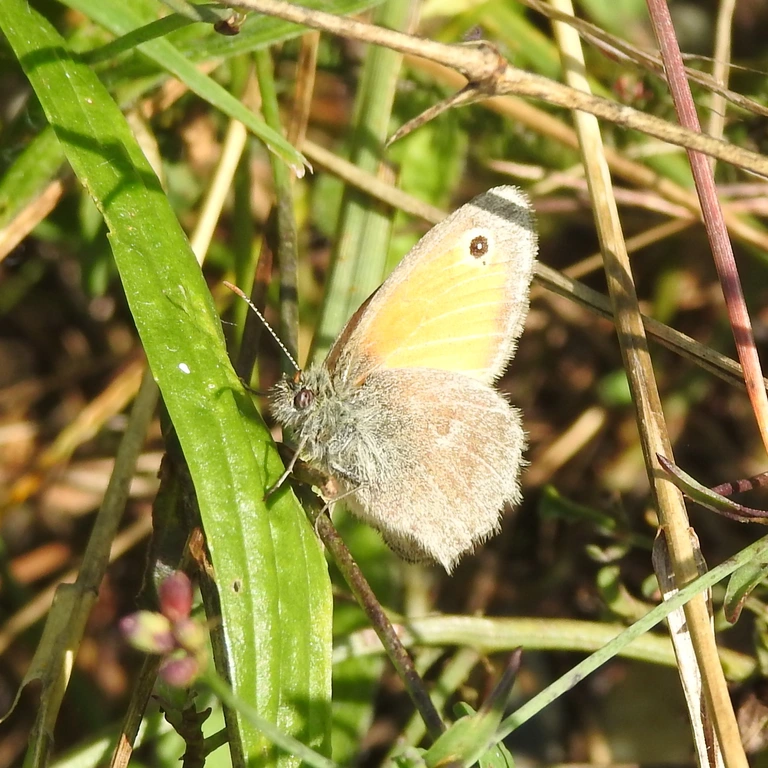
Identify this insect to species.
Coenonympha pamphilus
